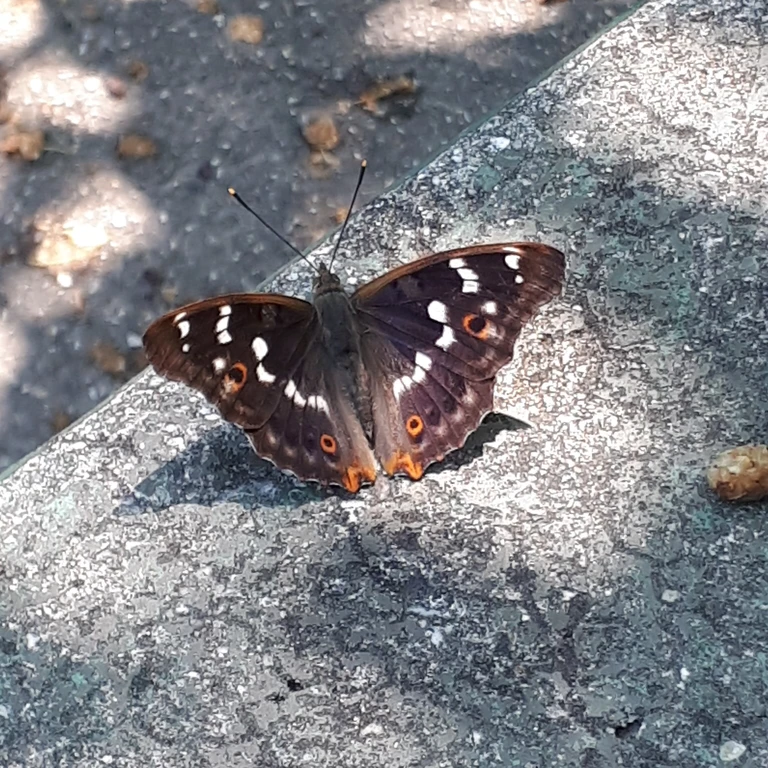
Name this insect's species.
Apatura ilia
